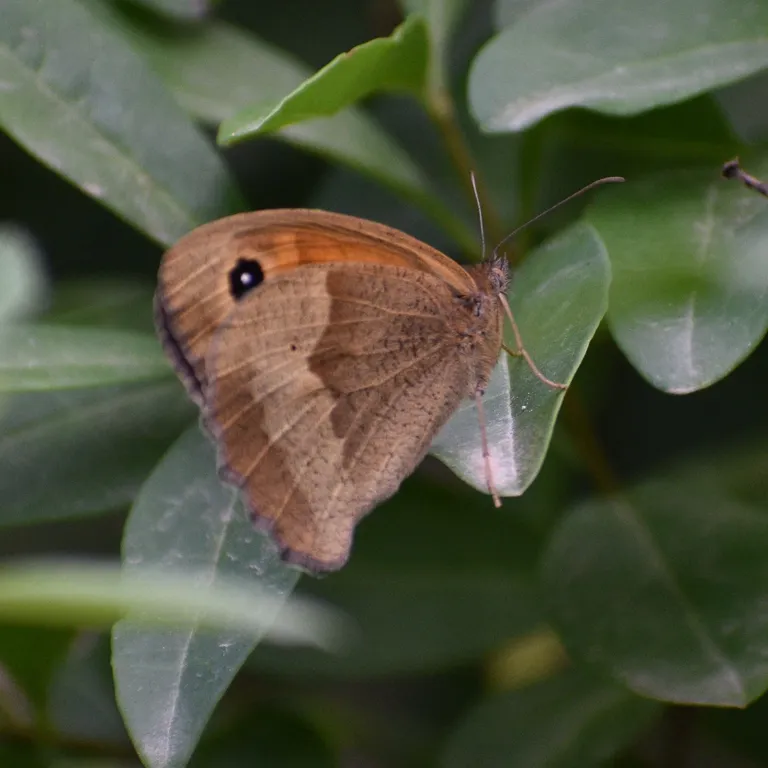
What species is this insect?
Maniola jurtina
